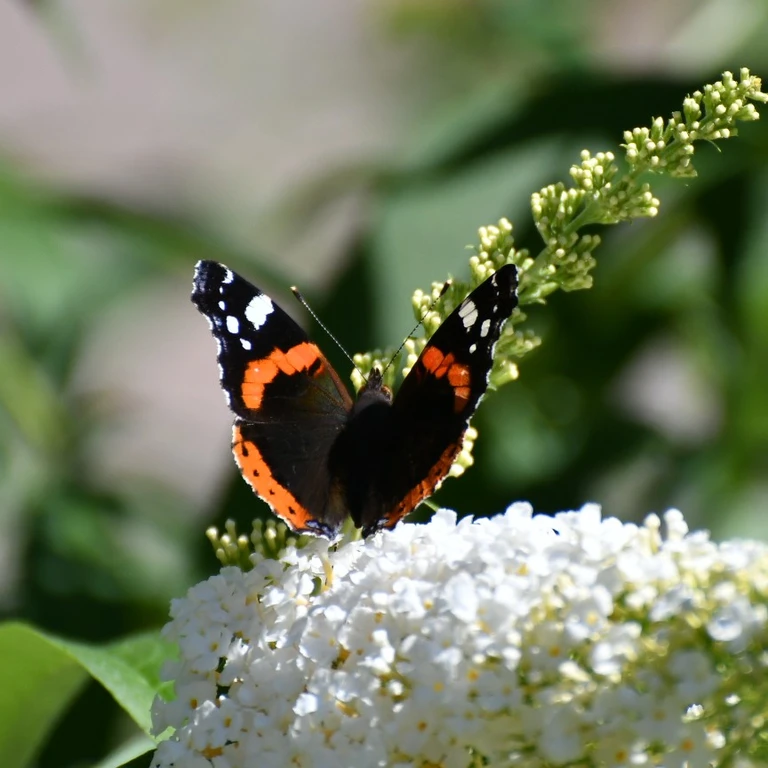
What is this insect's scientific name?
Vanessa atalanta
